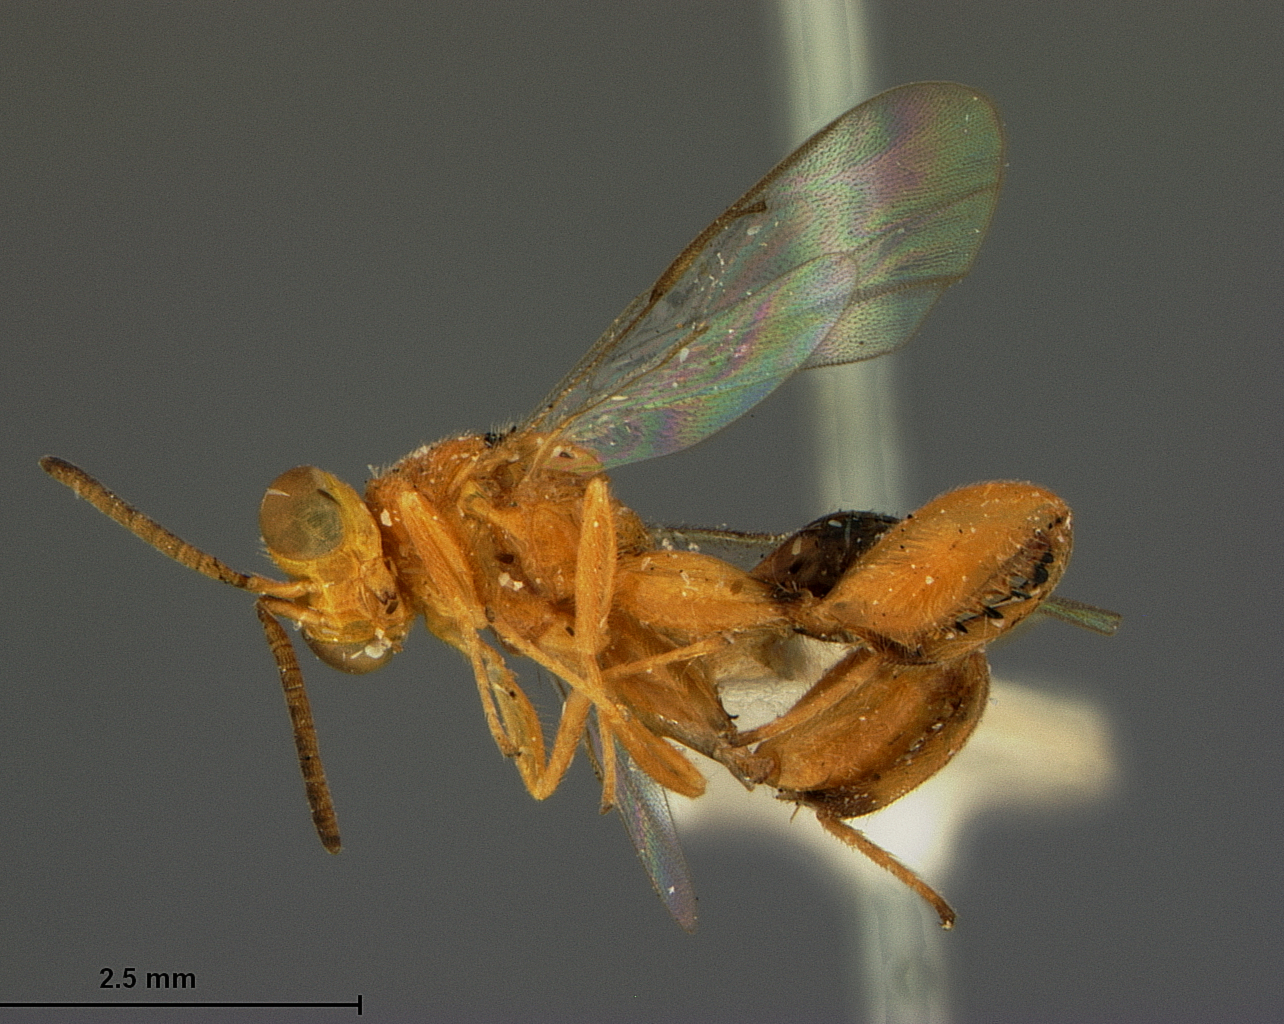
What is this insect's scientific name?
Hexasmicra trinidadensis
